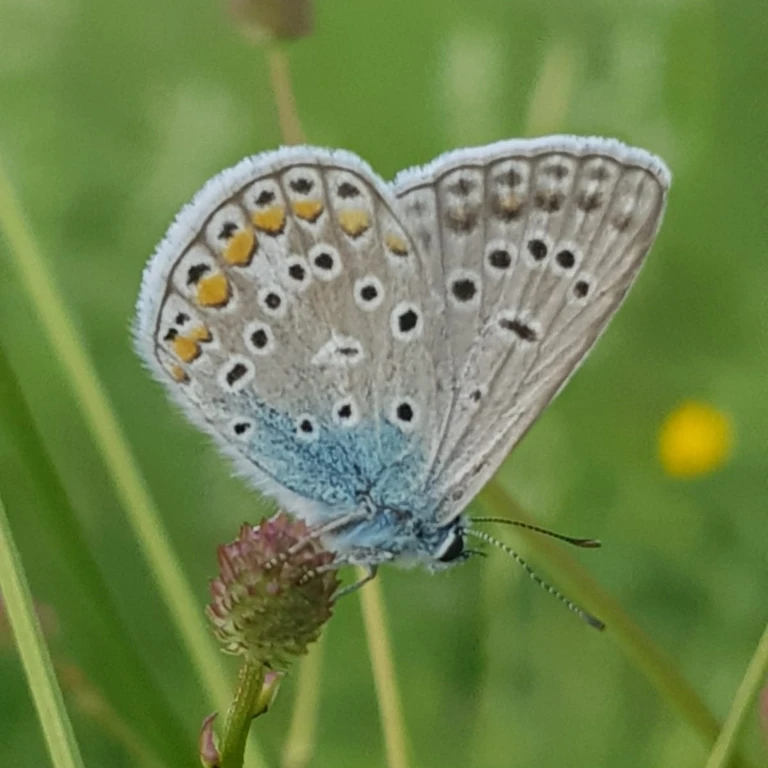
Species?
Polyommatus icarus
